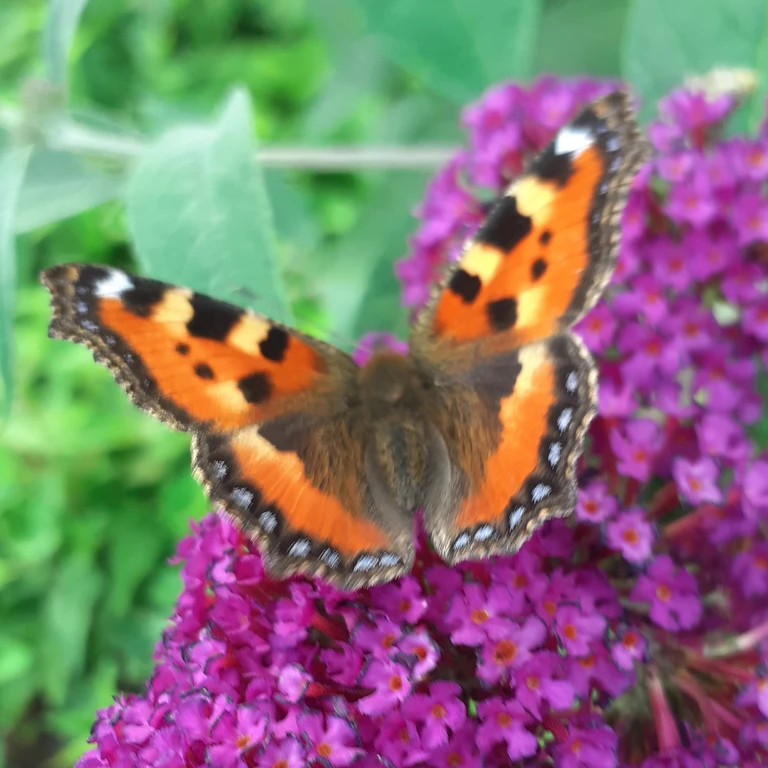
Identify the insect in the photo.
Aglais urticae
